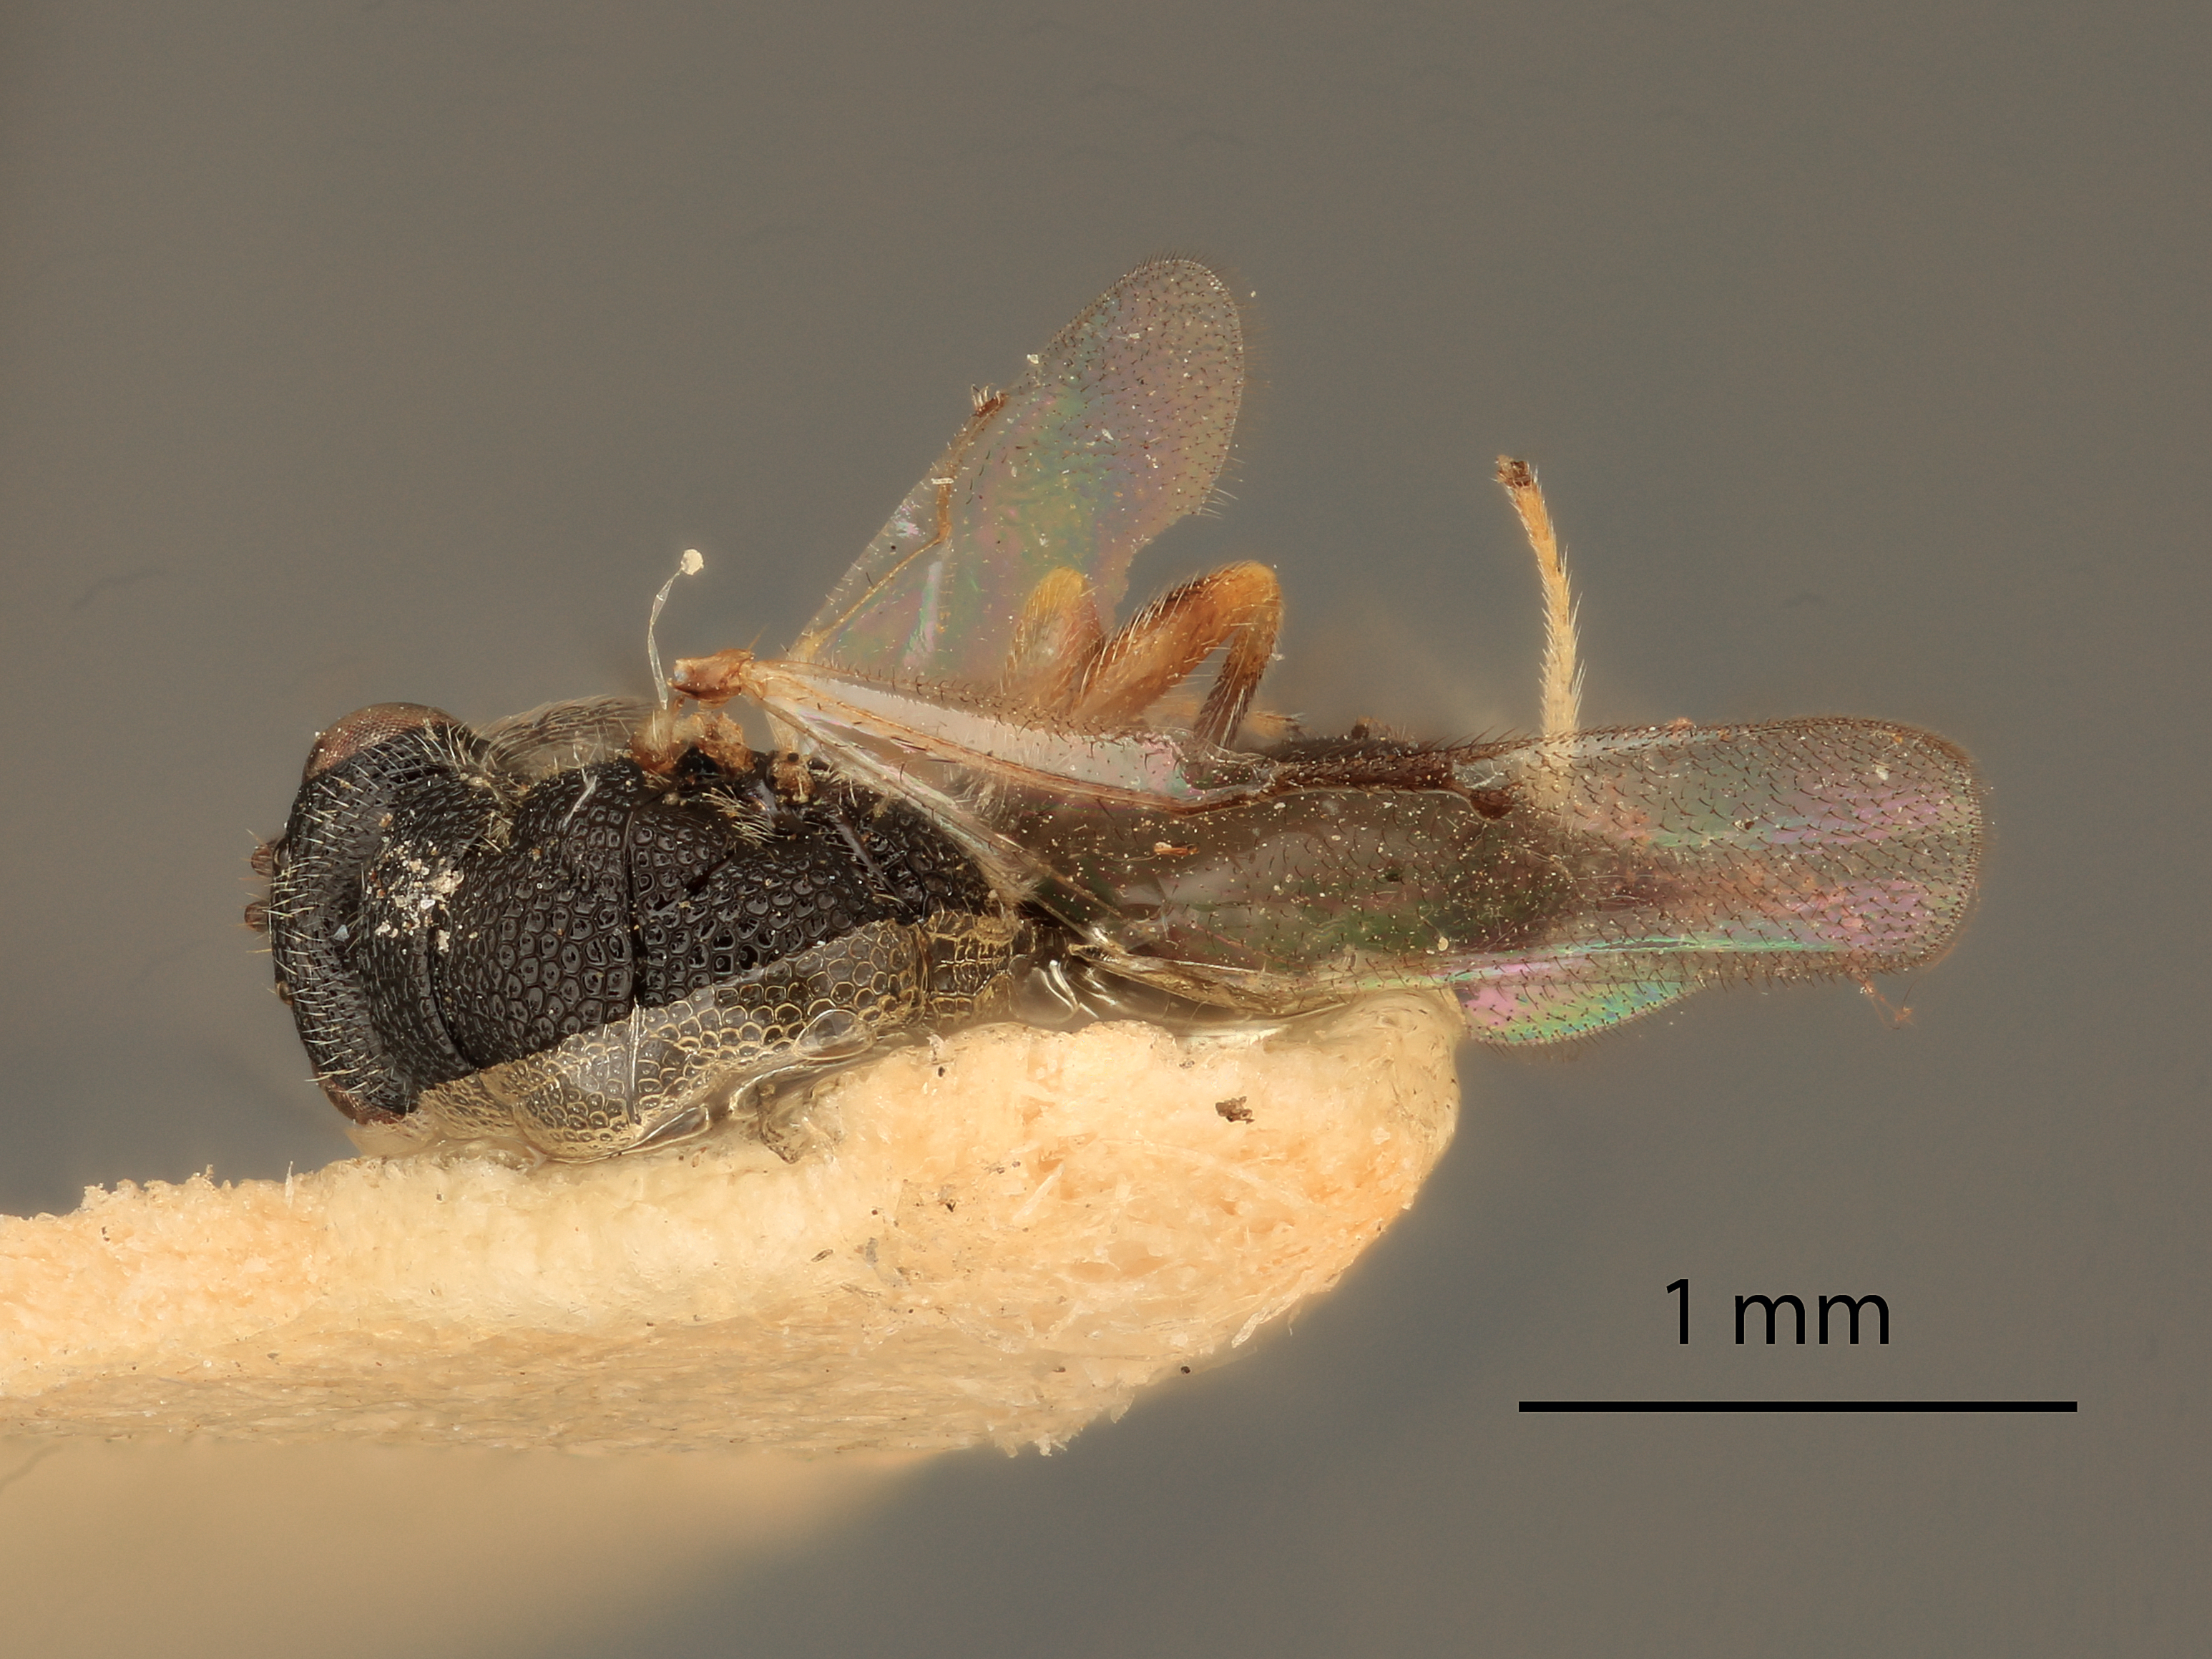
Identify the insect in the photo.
Eurytoma quadrata
